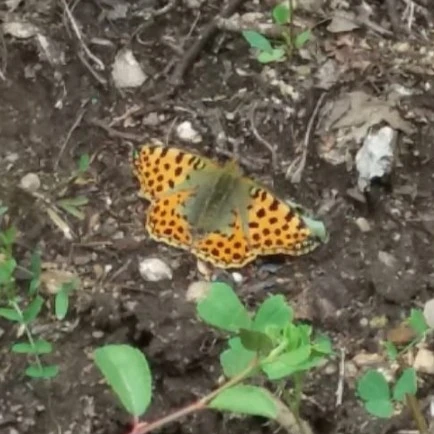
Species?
Issoria lathonia
